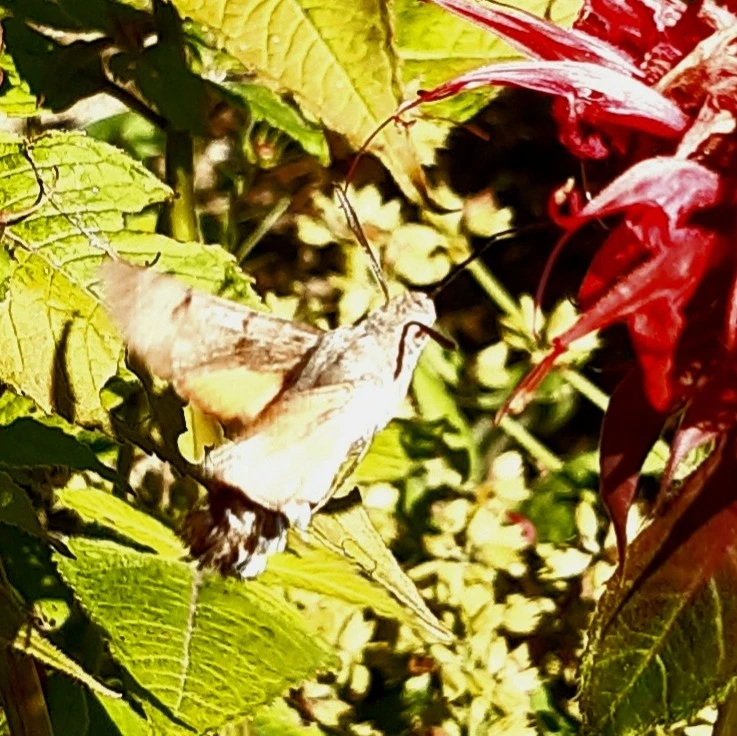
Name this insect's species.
Macroglossum stellatarum
